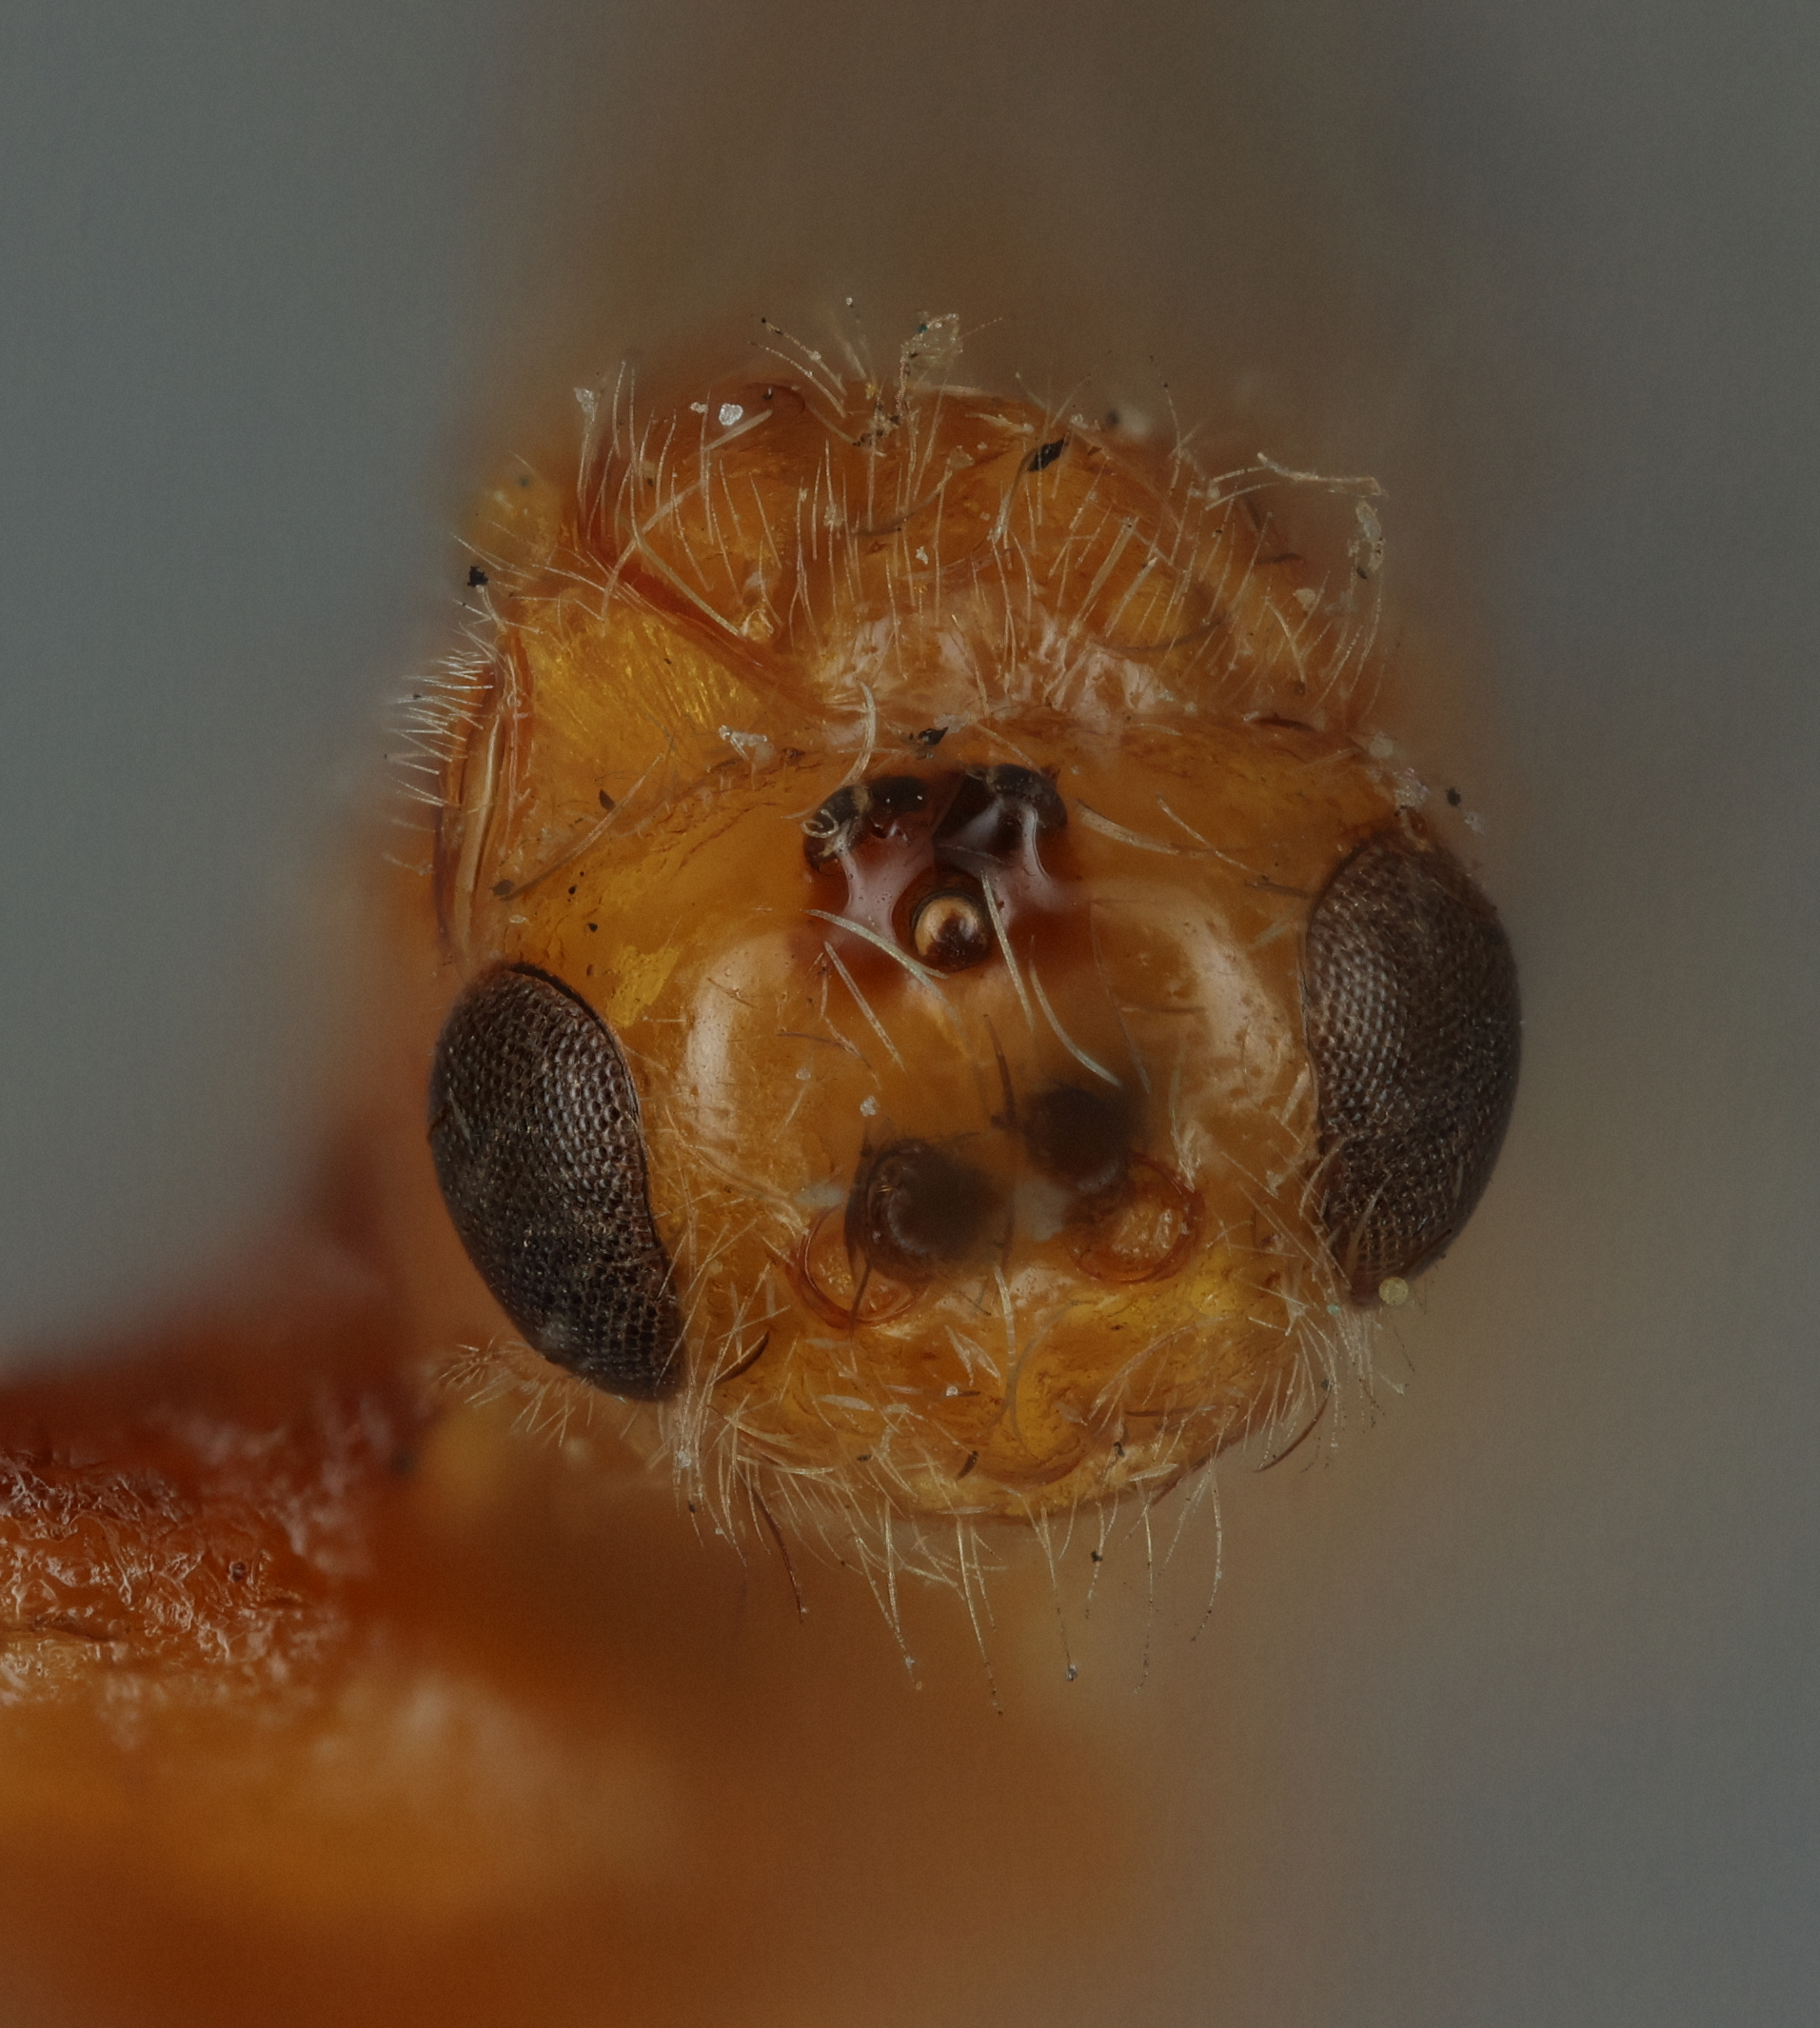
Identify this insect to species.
Opius ferugineus
